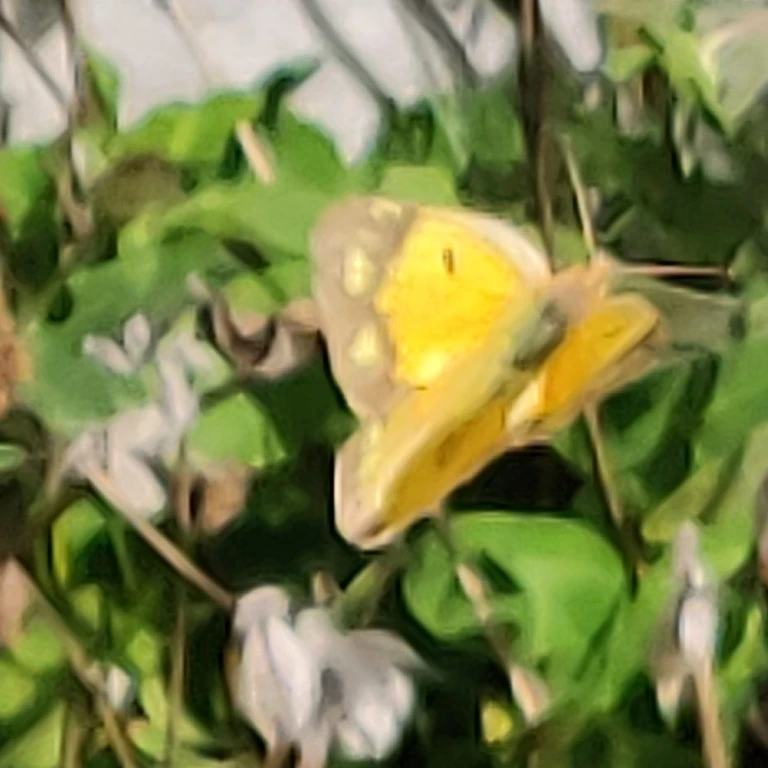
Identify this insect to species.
Colias croceus
